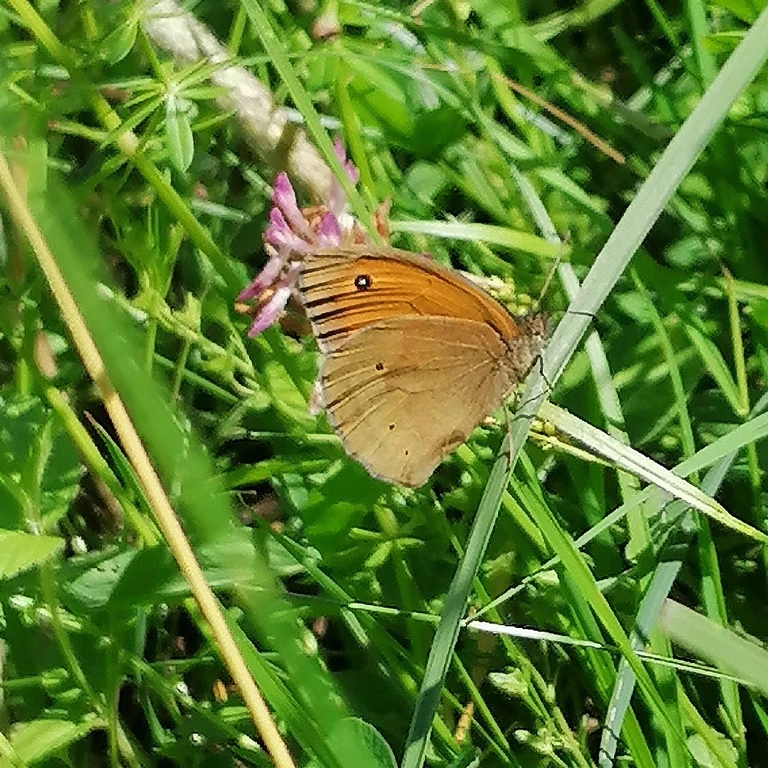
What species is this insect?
Maniola jurtina
